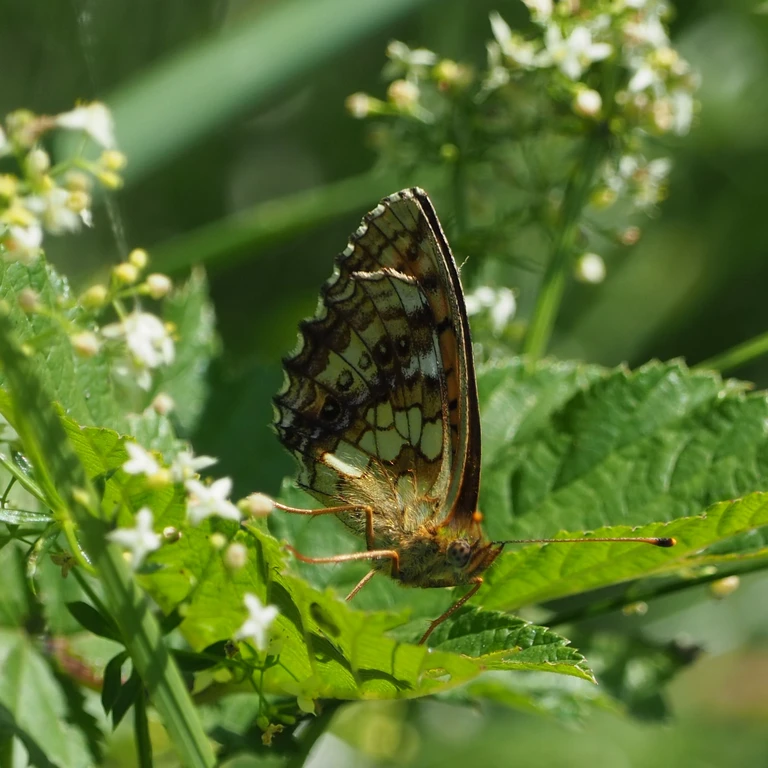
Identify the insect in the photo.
Brenthis ino
